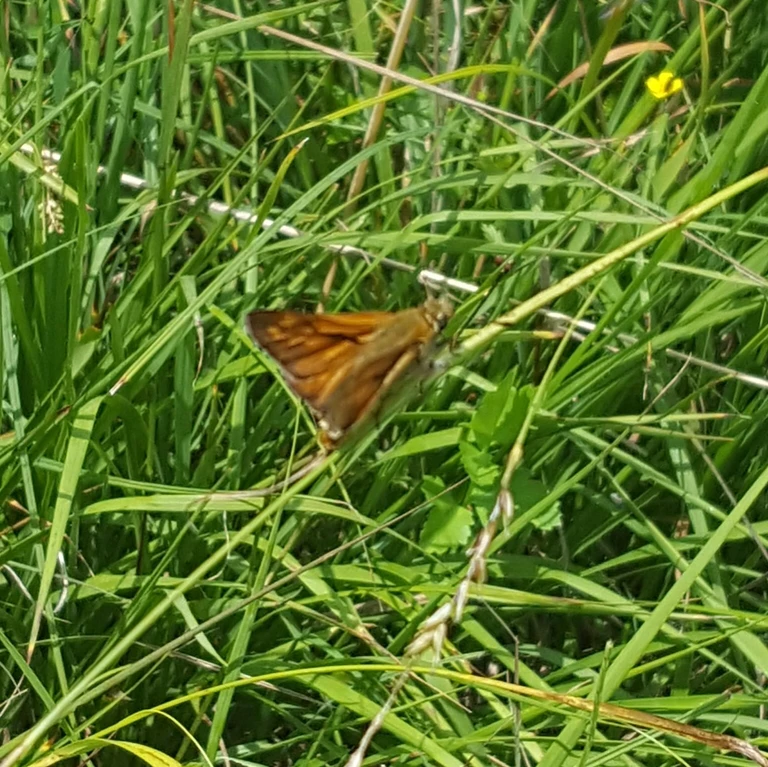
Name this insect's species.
Ochlodes sylvanus (also Ochlodes venata)
